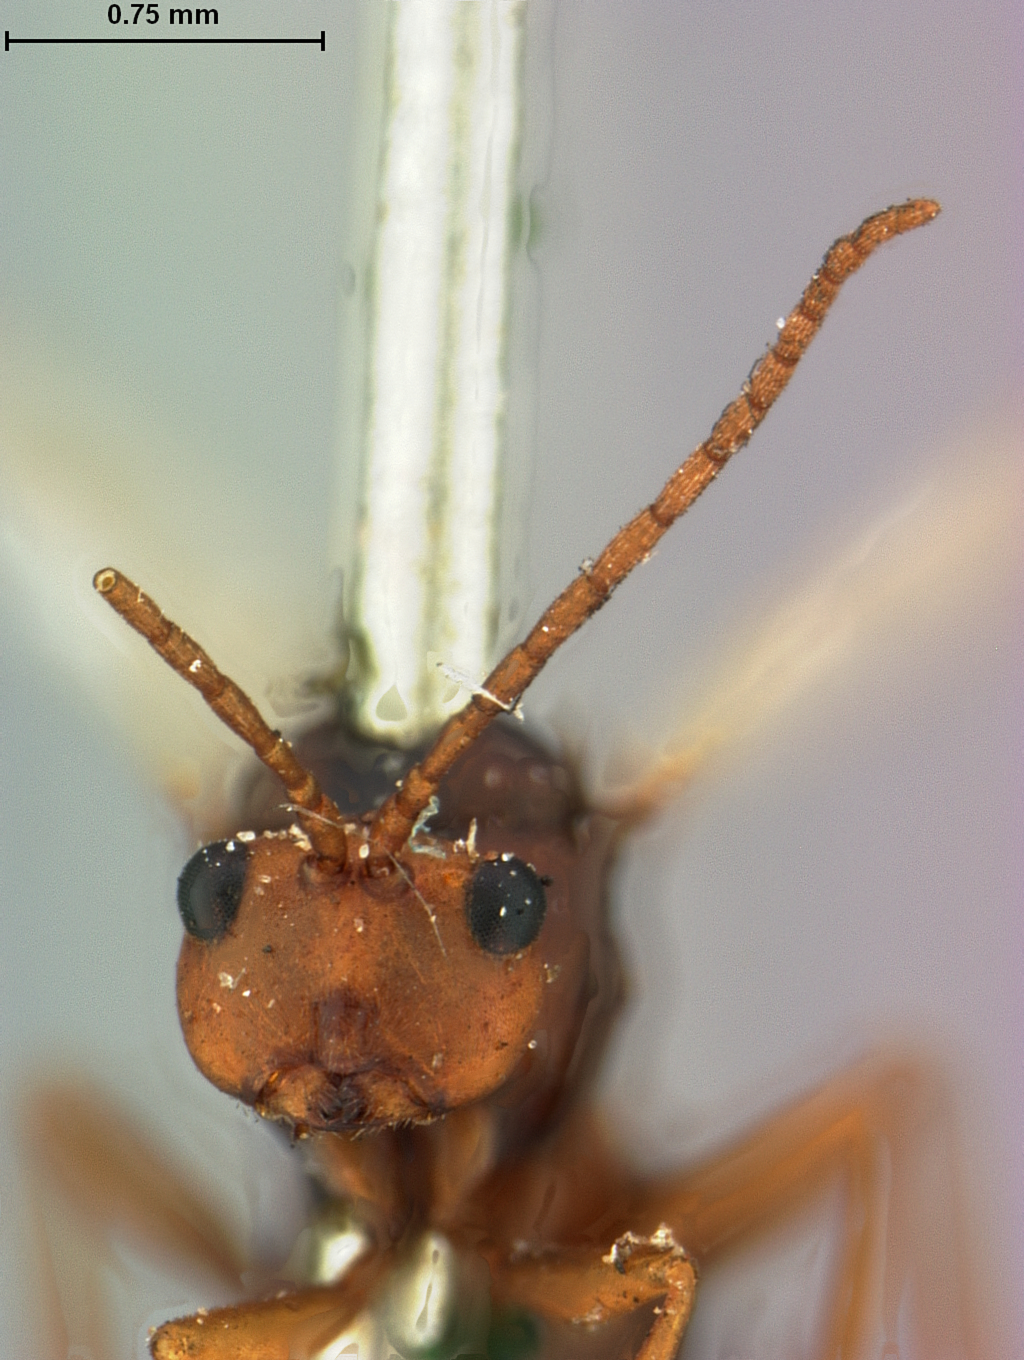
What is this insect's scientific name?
Antistrophus lygodesmiaepisum
